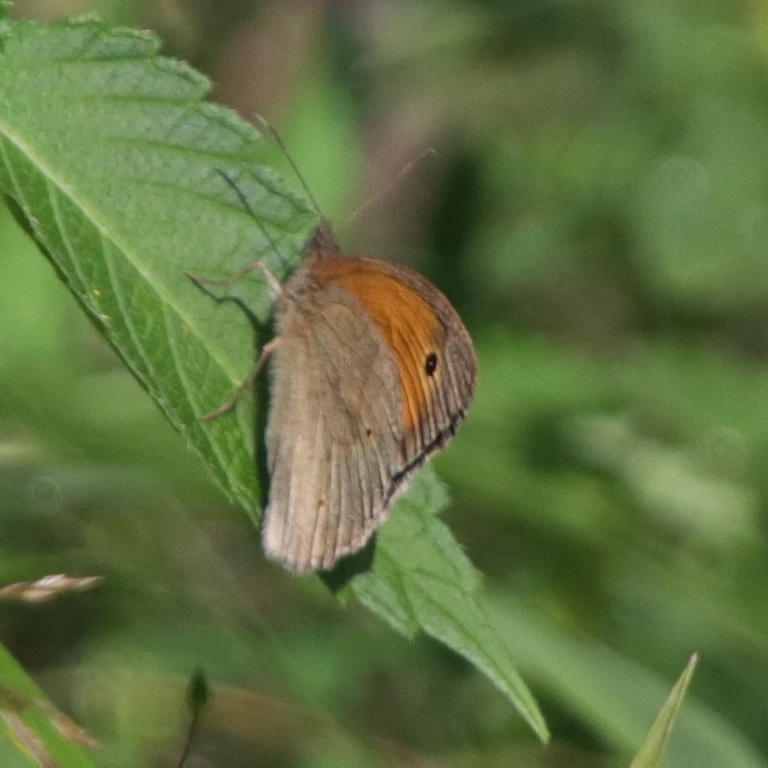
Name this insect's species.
Maniola jurtina
